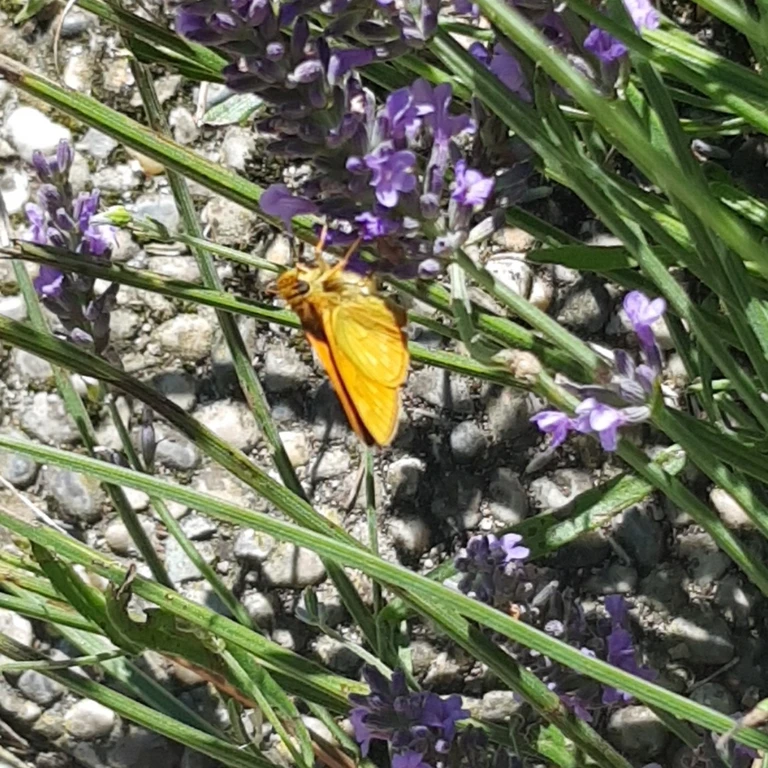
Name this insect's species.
Ochlodes sylvanus (also Ochlodes venata)
